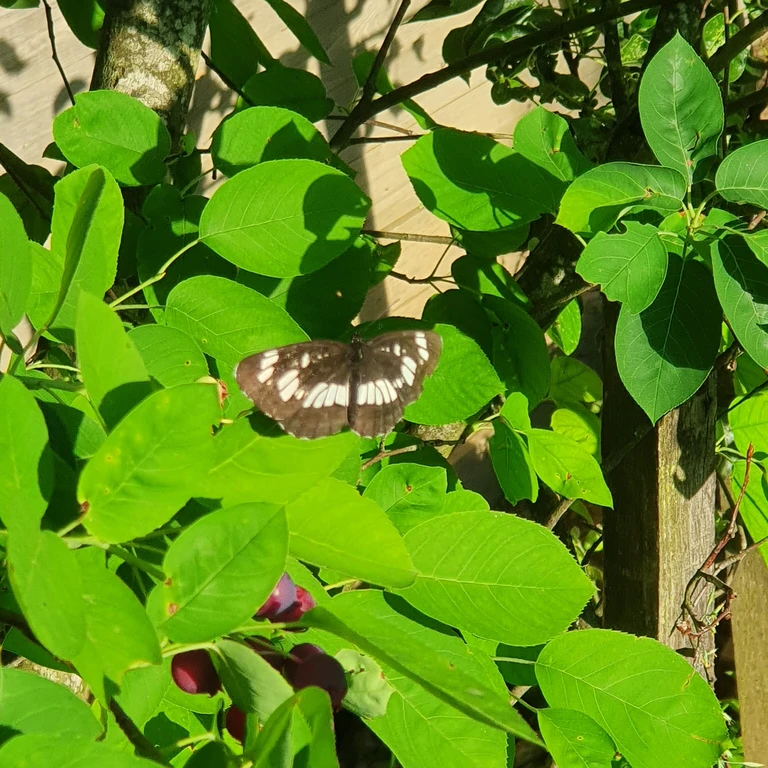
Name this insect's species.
Neptis rivularis
